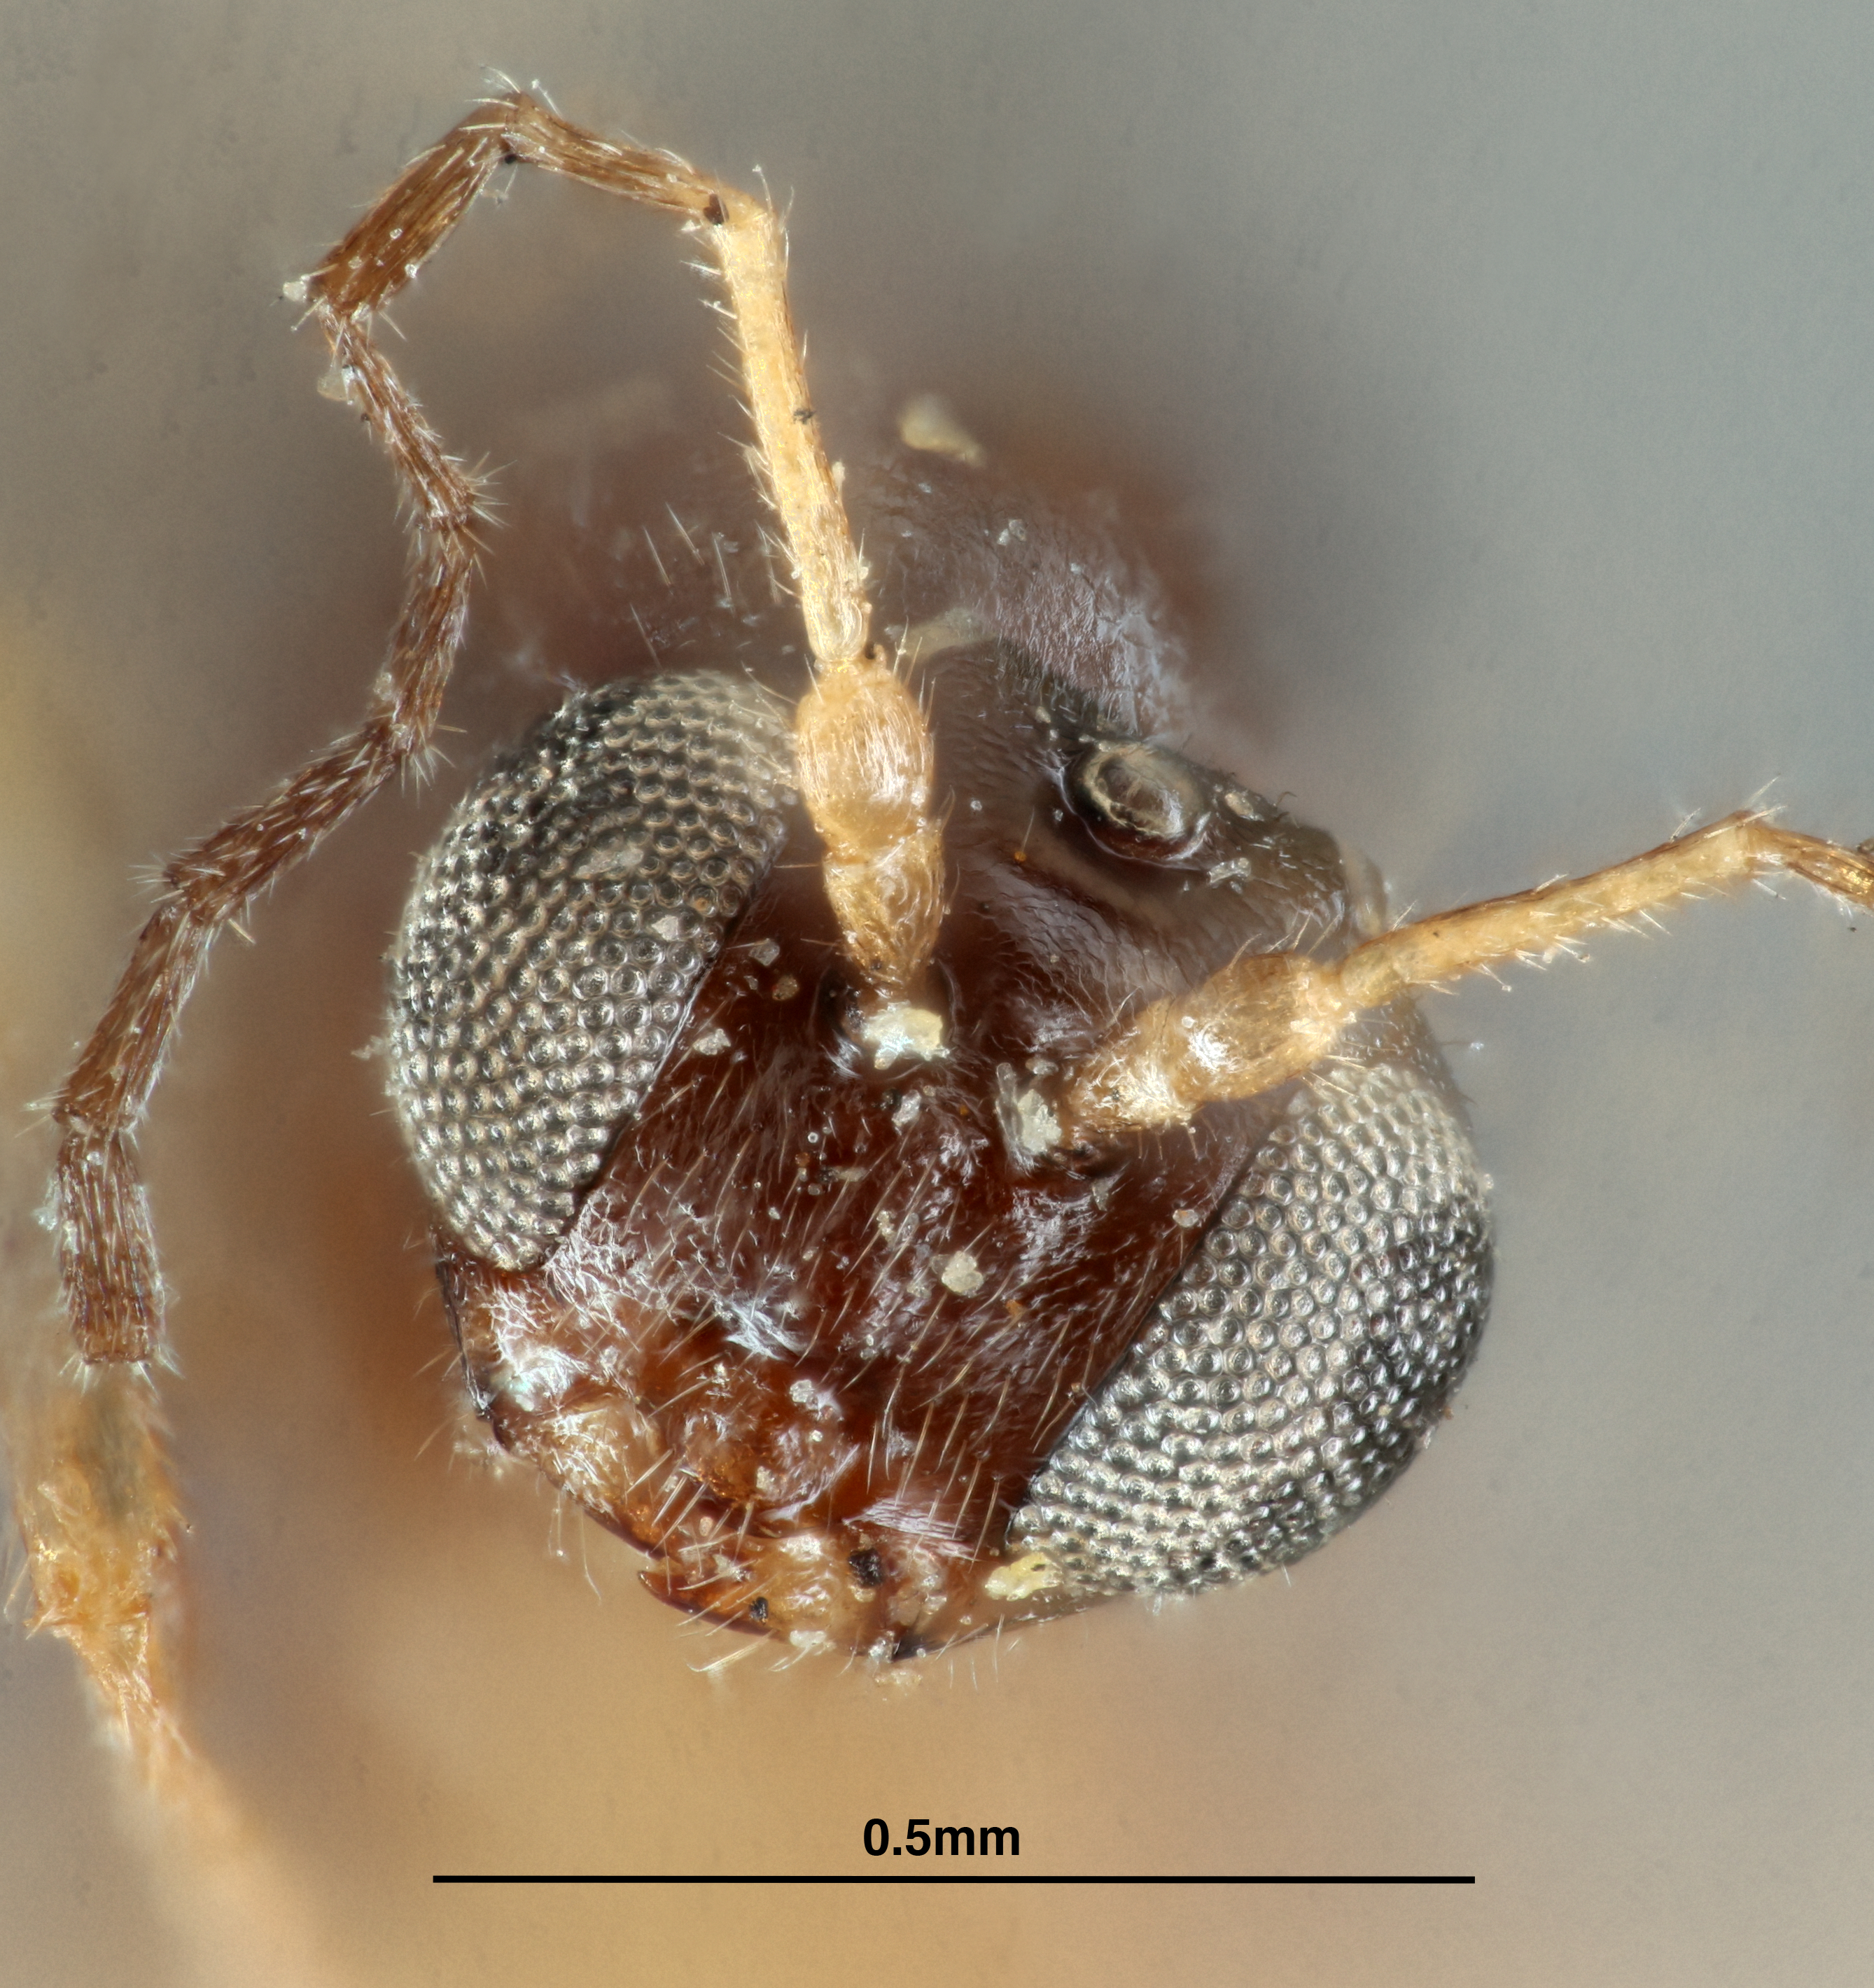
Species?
Neuroterus congregatus
